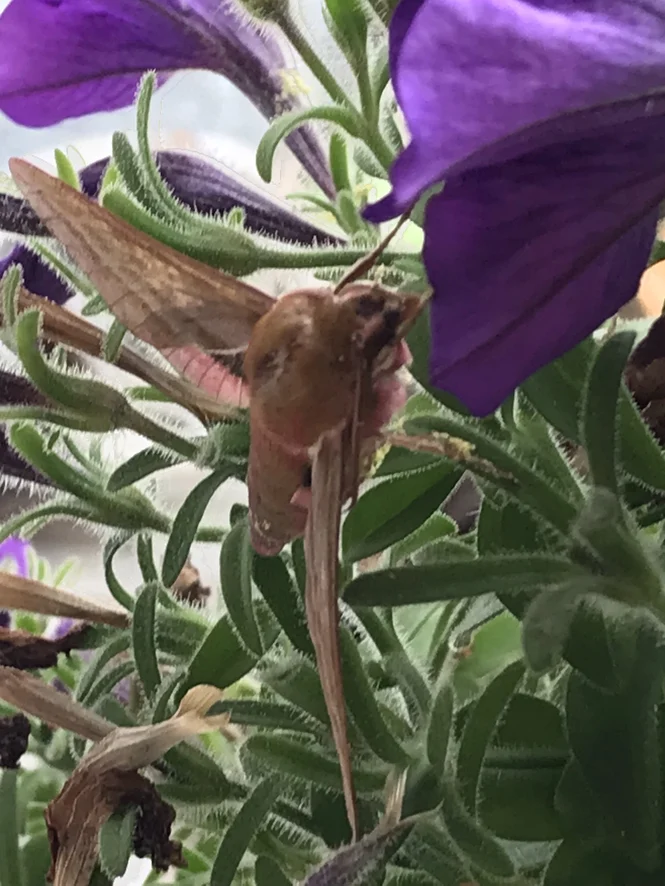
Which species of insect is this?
Deilephila elpenor
